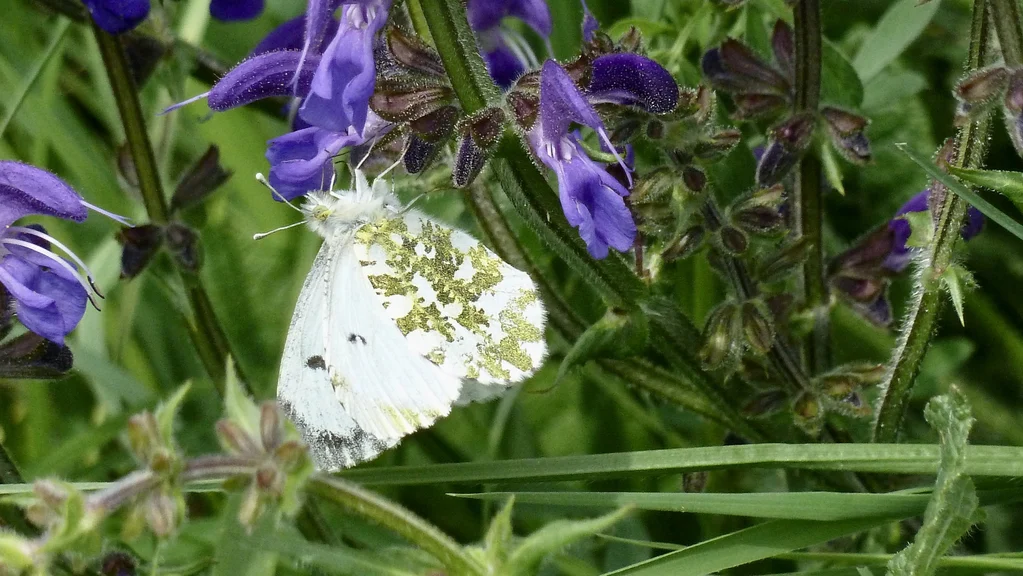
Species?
Anthocharis cardamines
